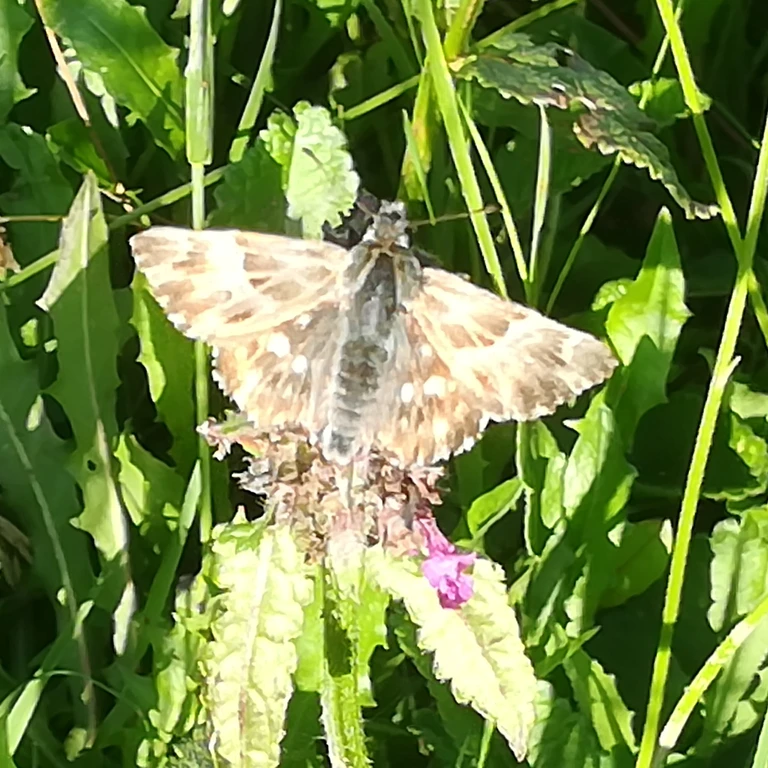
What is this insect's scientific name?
Muschampia floccifera (also Carcharodus floccifera)
